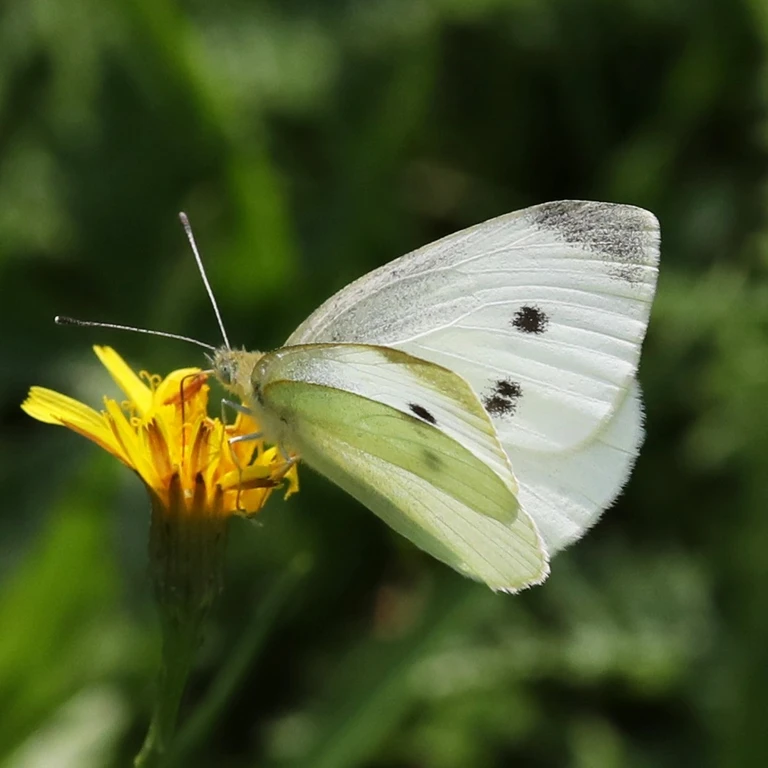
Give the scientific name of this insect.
Pieris rapae
